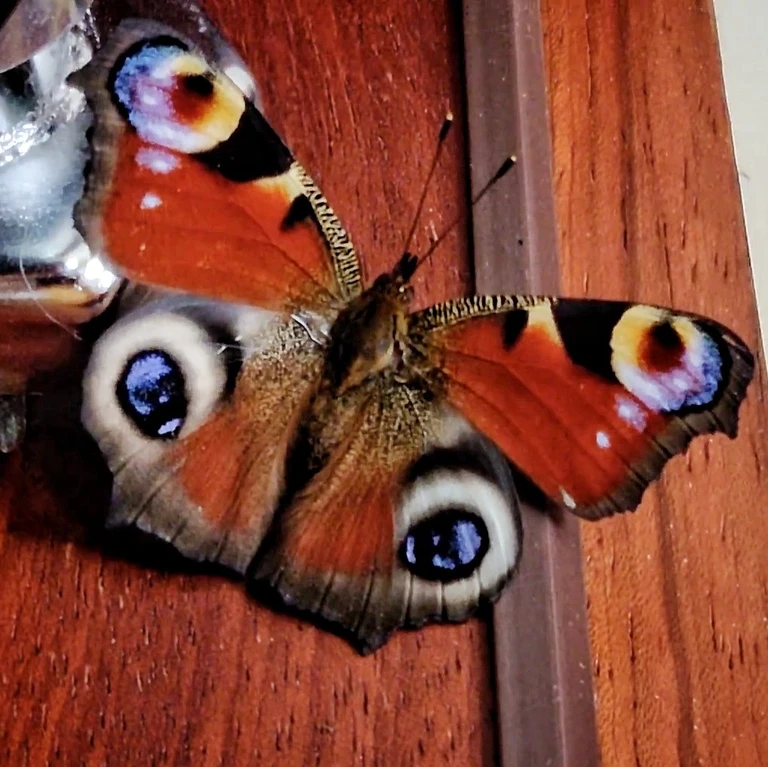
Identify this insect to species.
Aglais io
